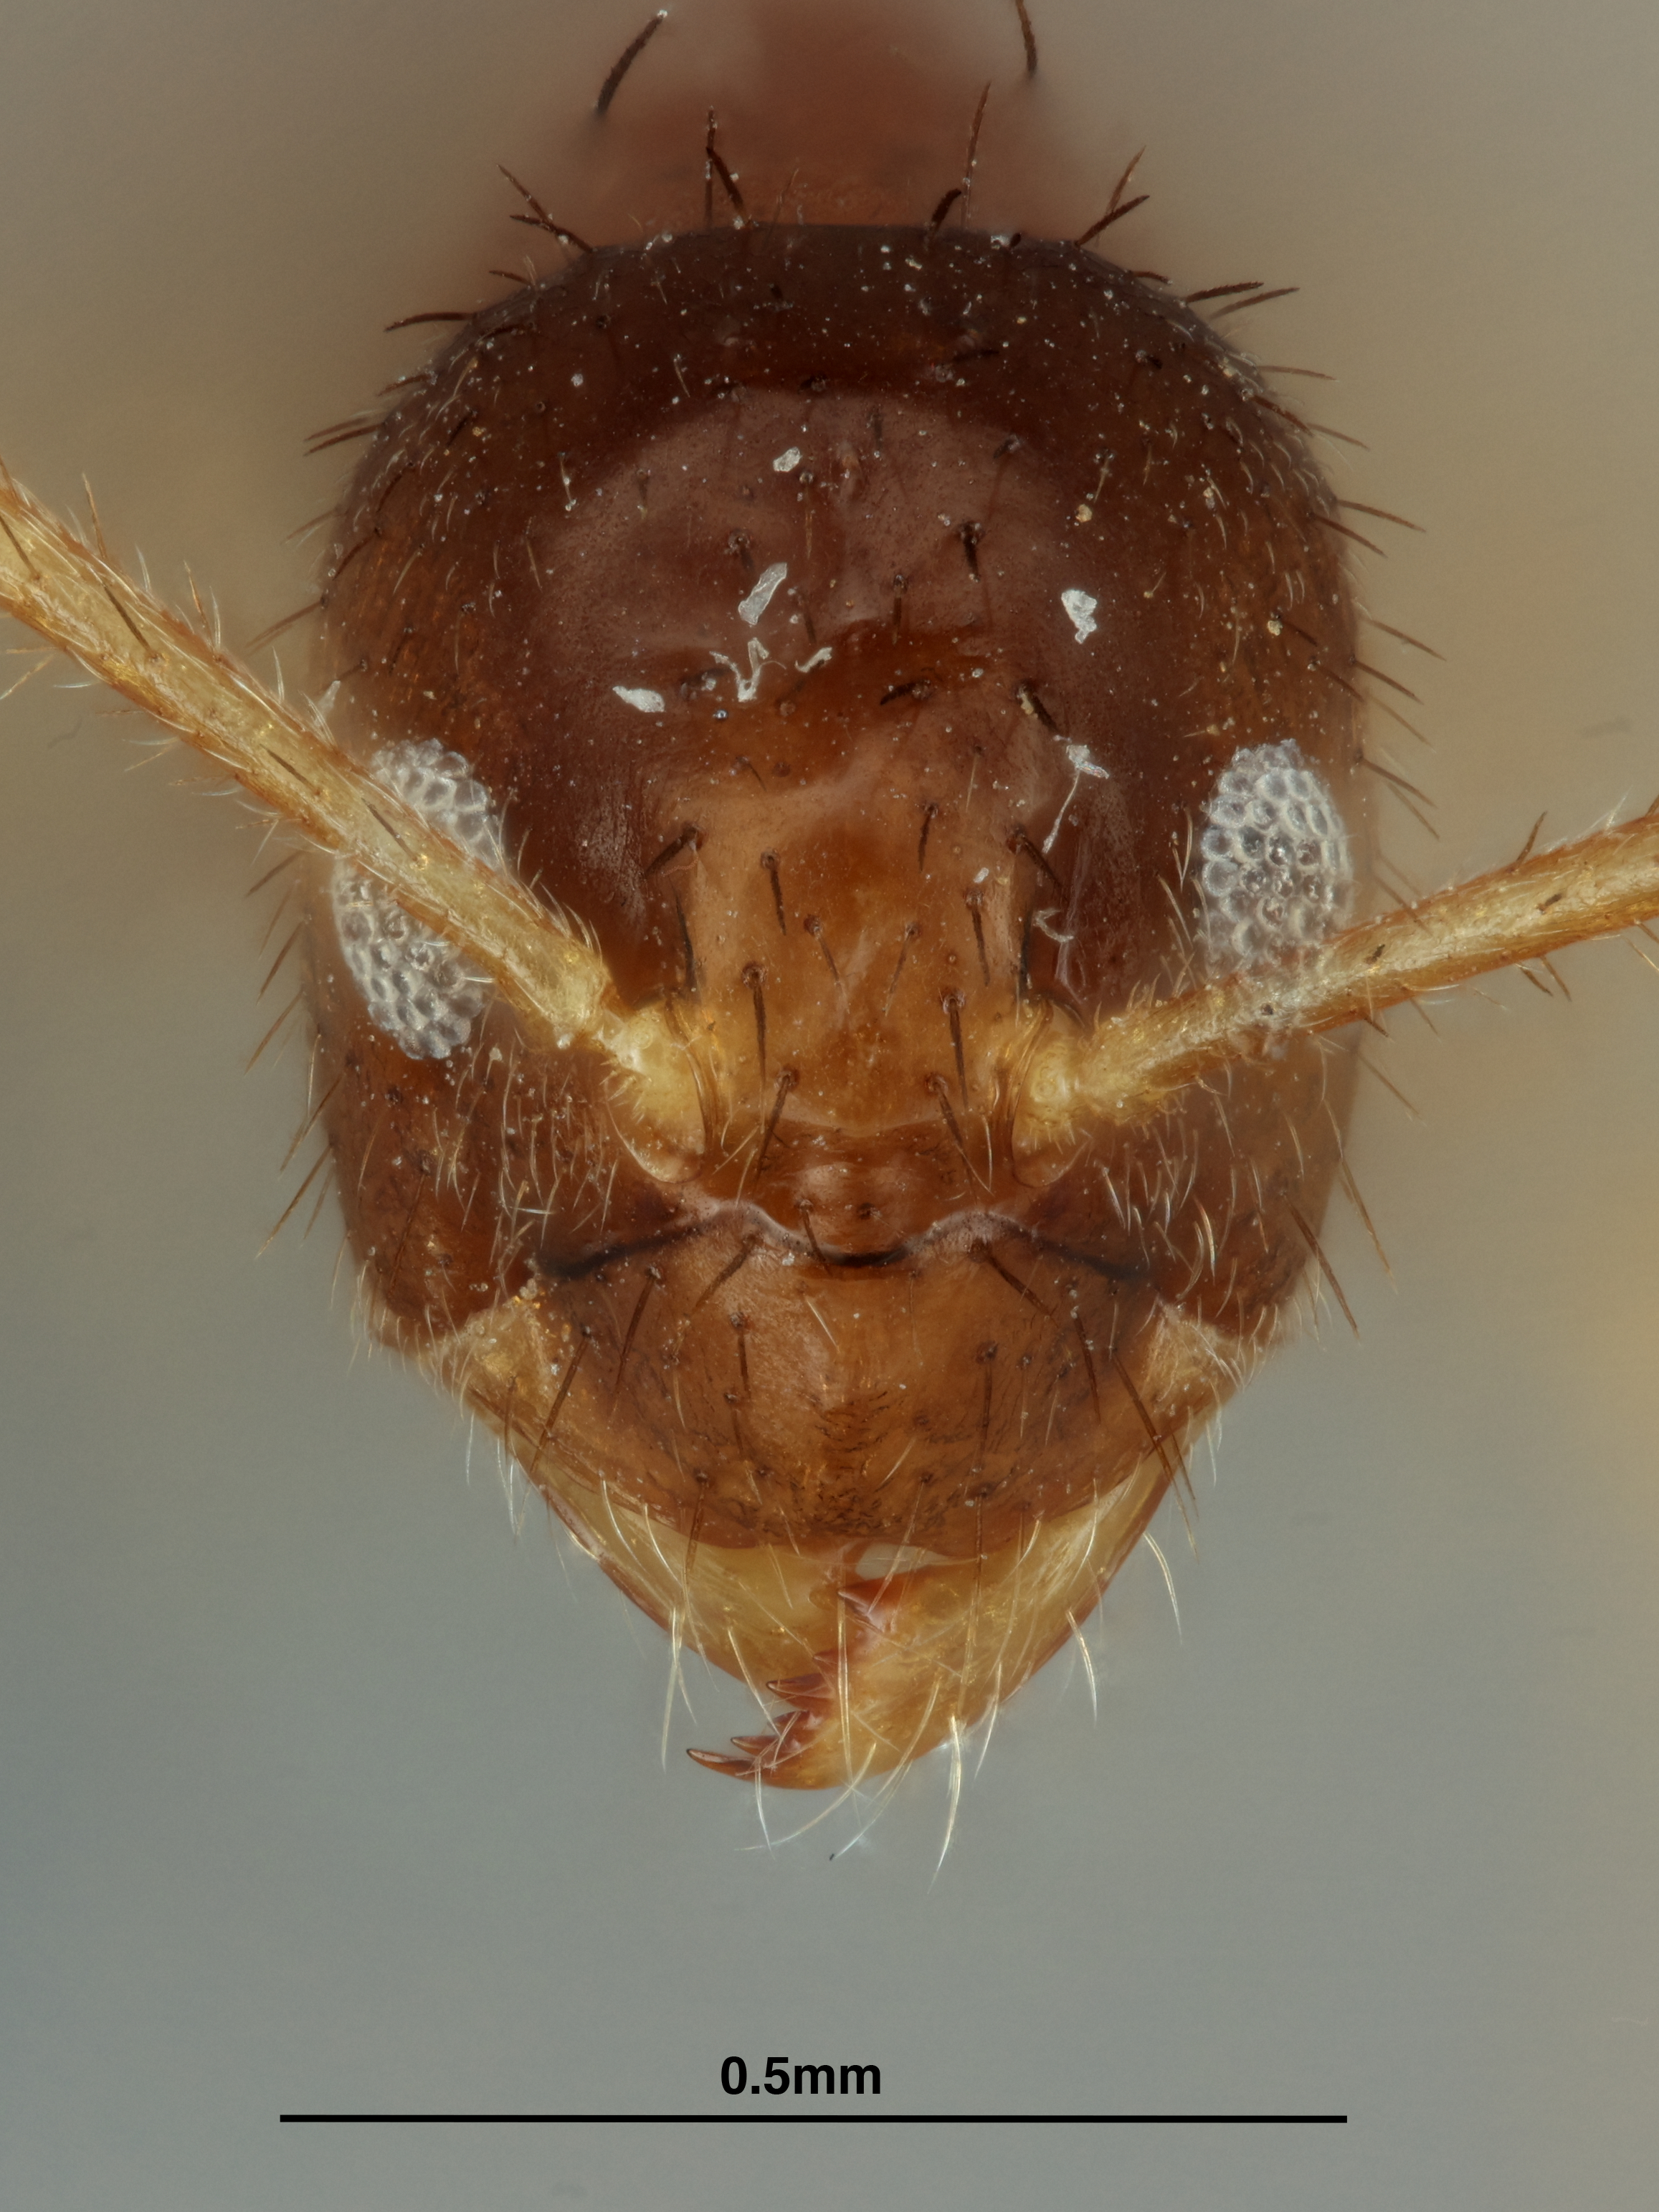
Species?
Nylanderia caerula
